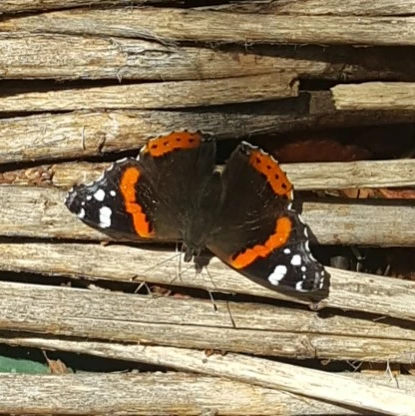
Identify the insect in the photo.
Vanessa atalanta
